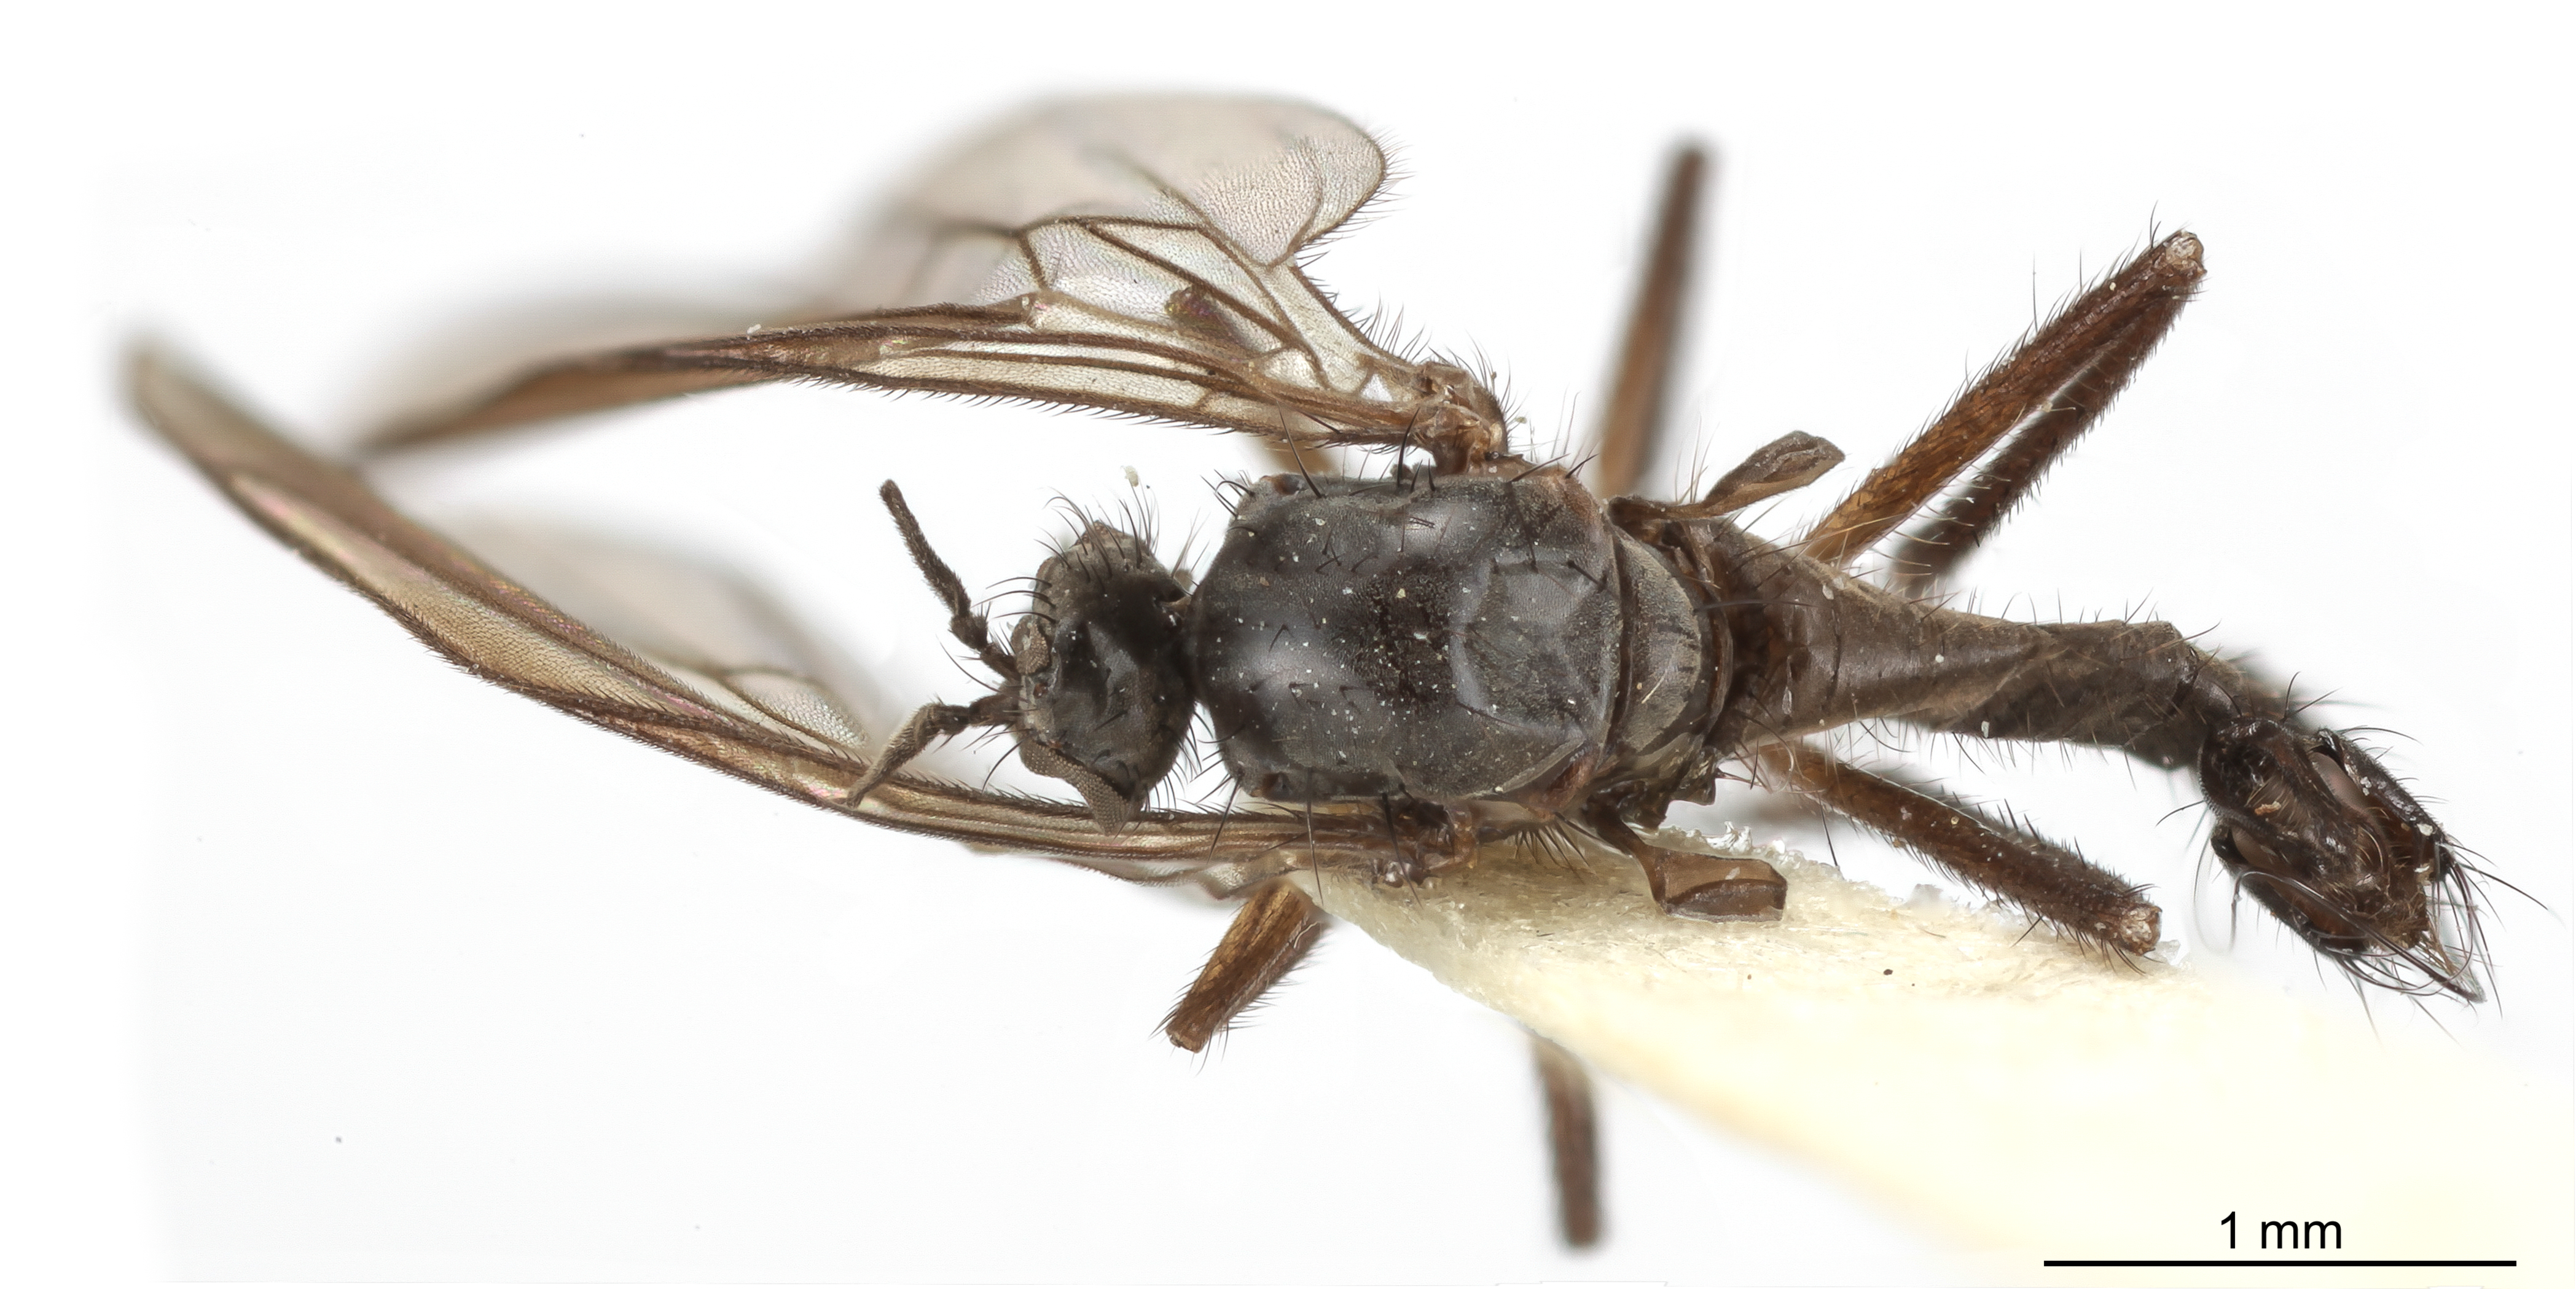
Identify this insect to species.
Rhamphomyia parvisinuata
